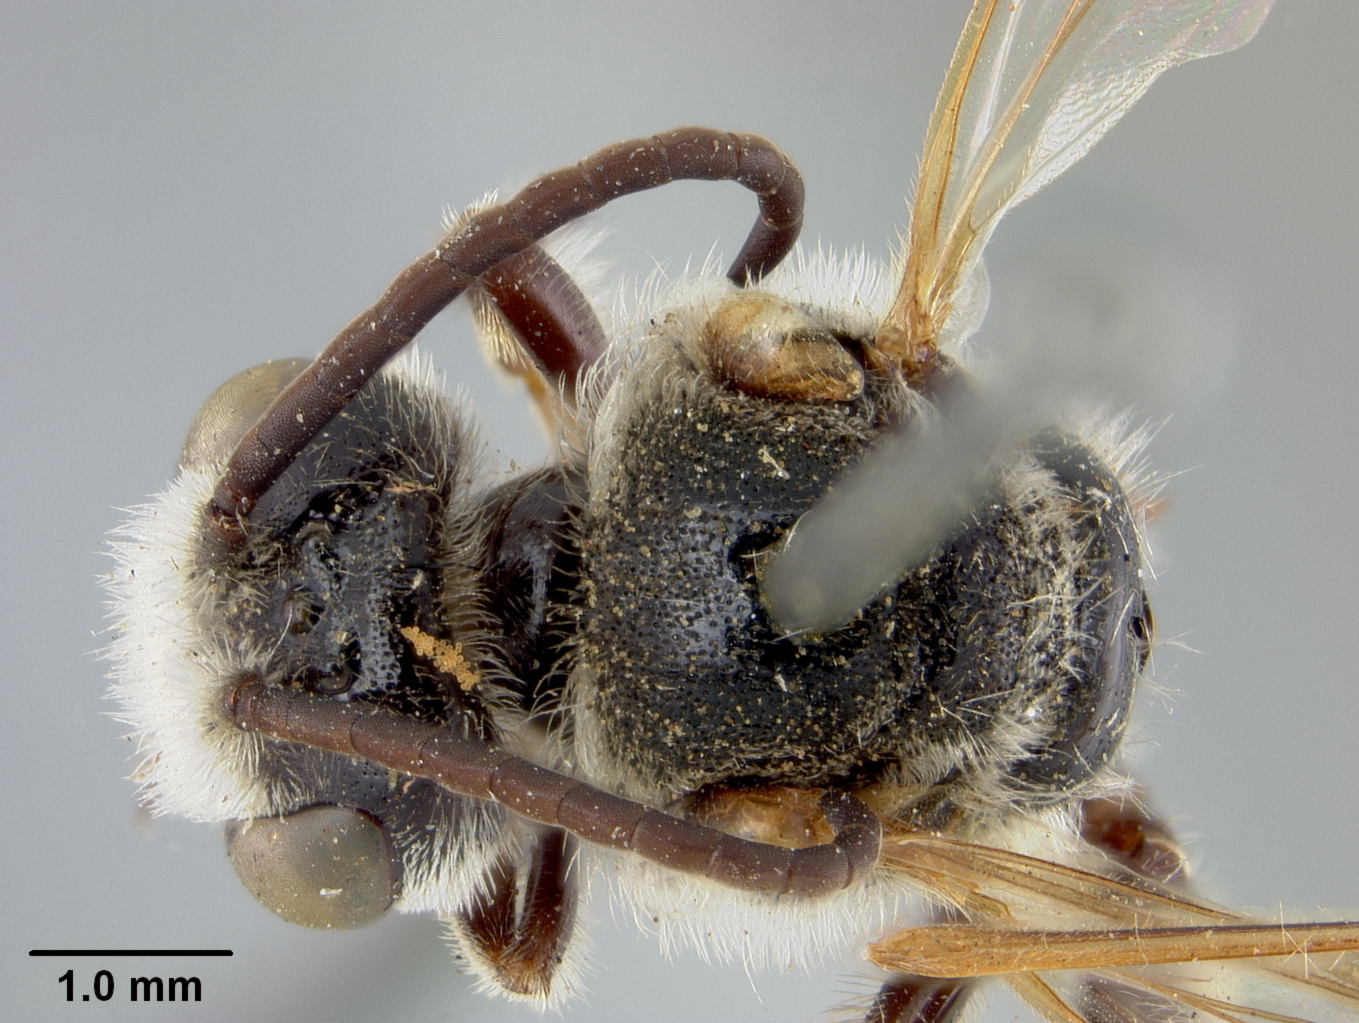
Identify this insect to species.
Nomia arizonensis
